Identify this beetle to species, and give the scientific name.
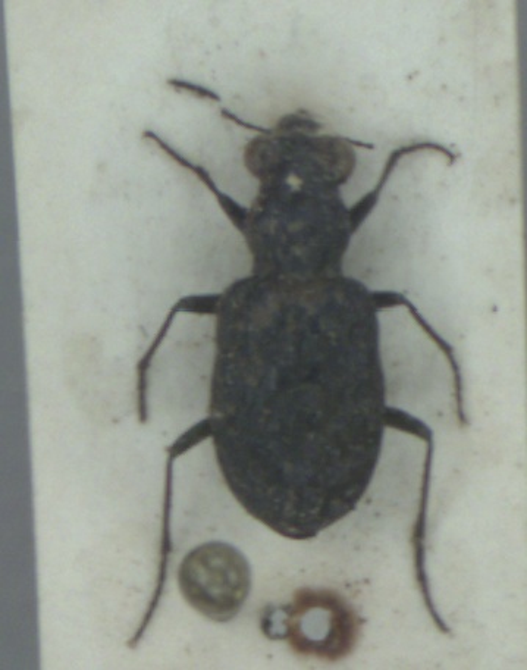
Elaphrus cupreus
